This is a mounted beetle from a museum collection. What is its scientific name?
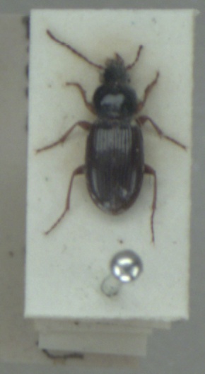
Pterostichus strenuus
